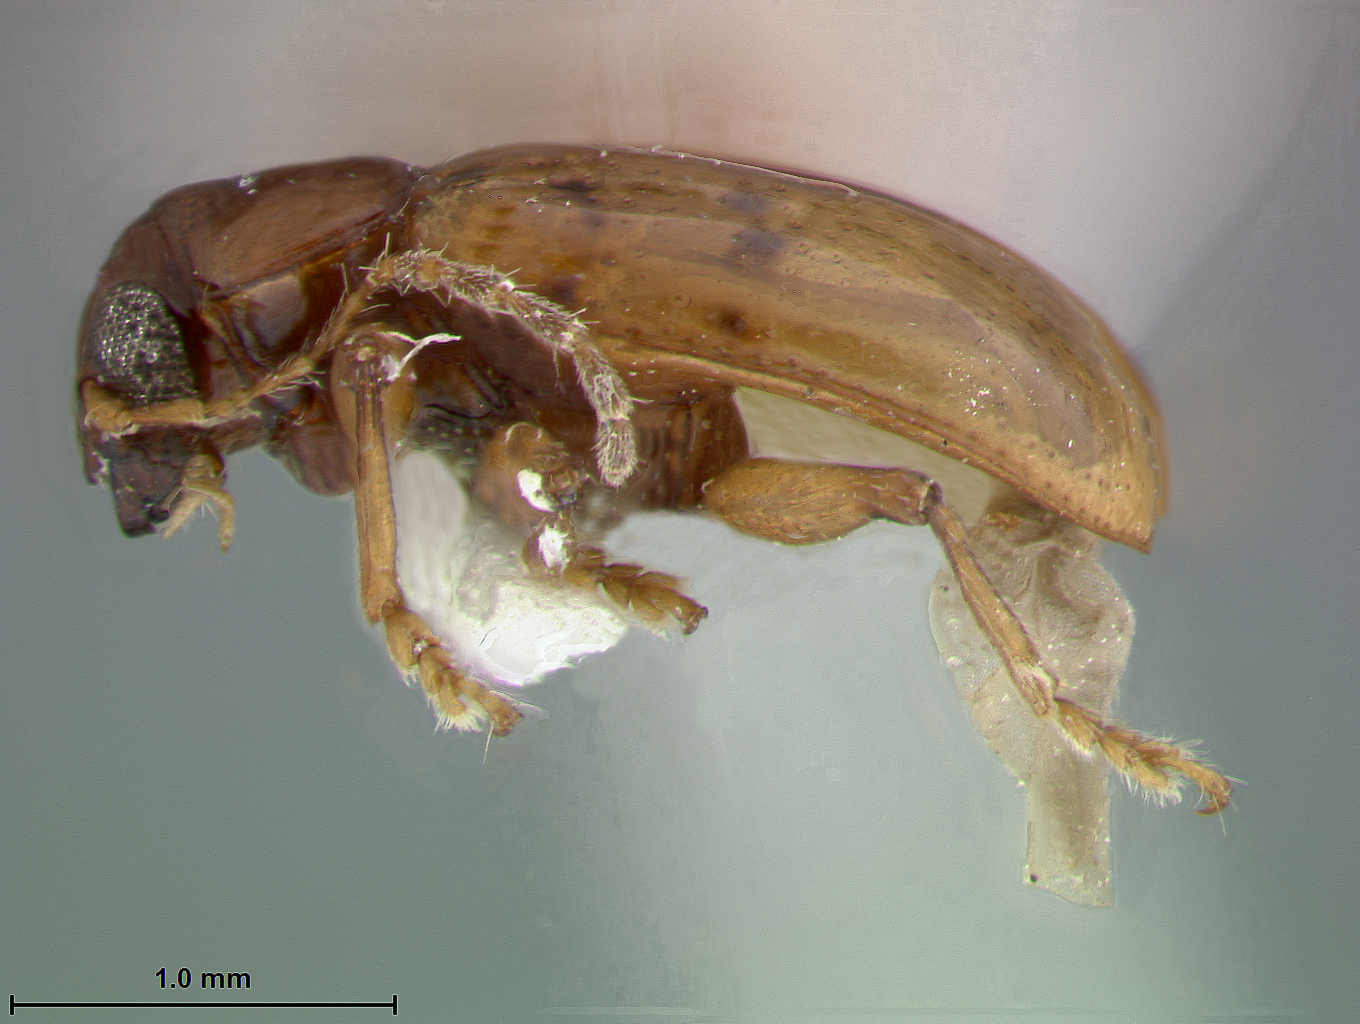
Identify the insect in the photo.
Metachroma simile
